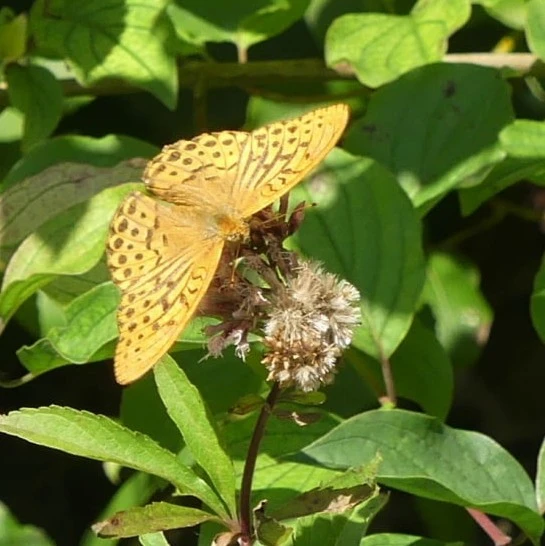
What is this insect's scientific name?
Argynnis paphia
